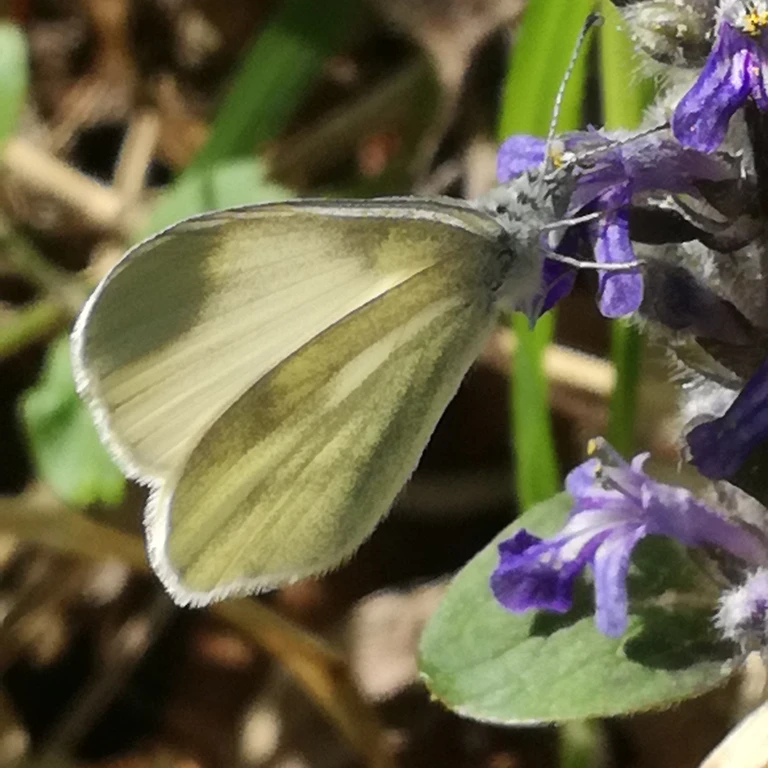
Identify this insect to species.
Leptidea sinapis/juvernica
